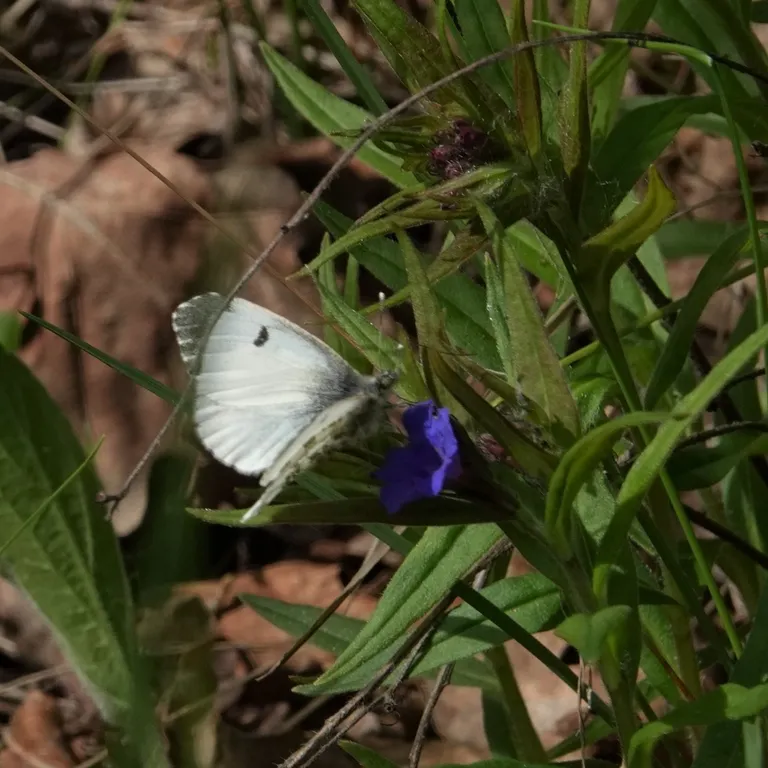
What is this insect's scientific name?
Anthocharis cardamines
